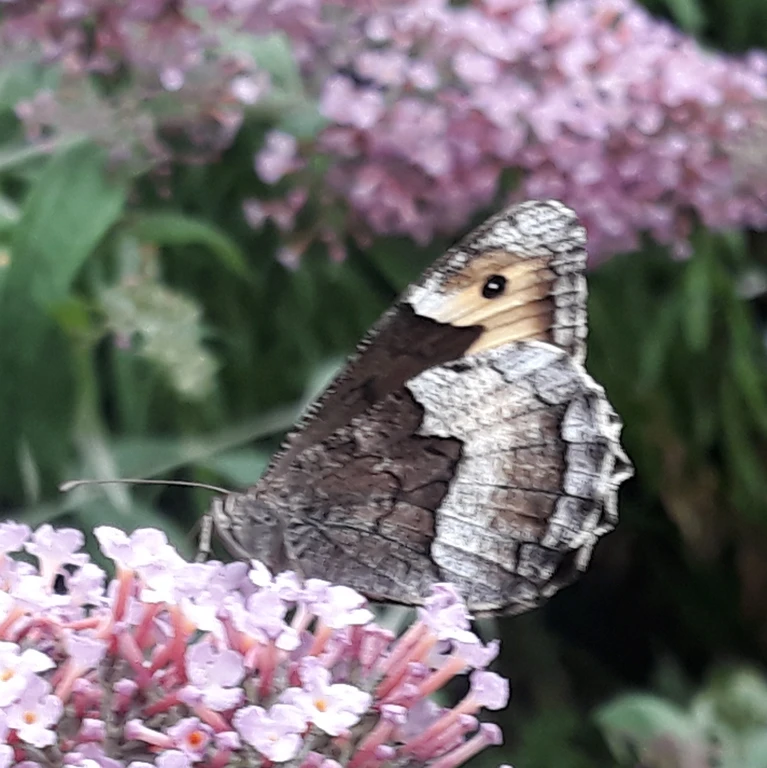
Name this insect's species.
Hipparchia alcyone
